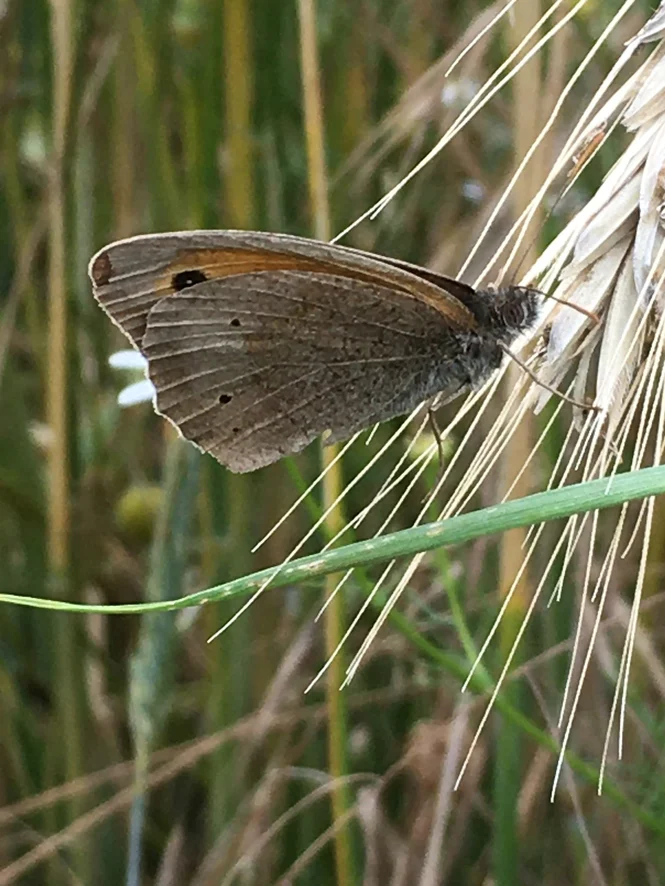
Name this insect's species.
Maniola jurtina
